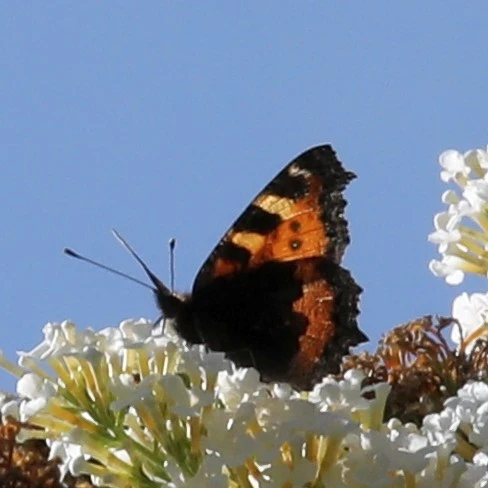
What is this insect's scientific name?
Aglais urticae
